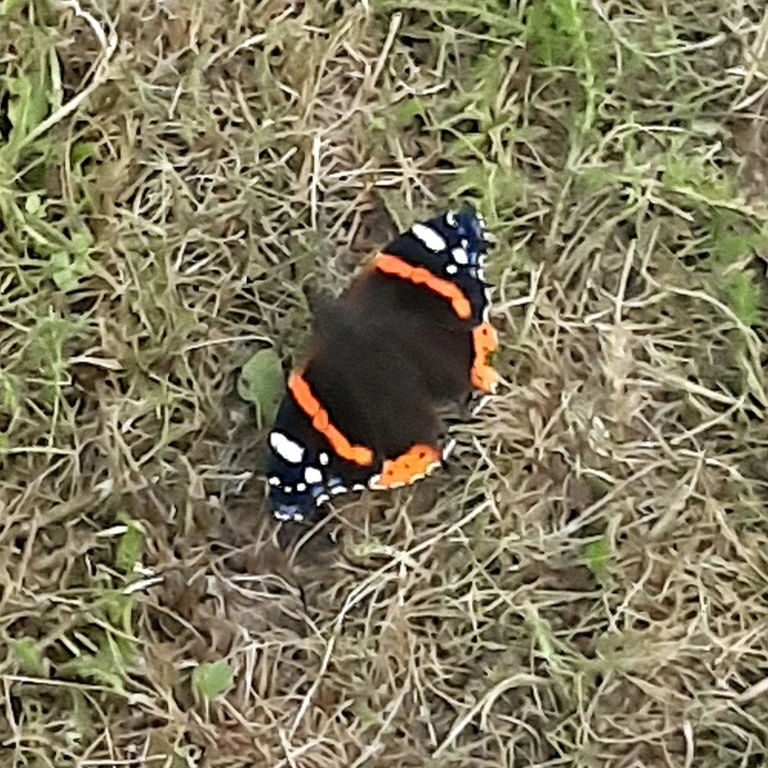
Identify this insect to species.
Vanessa atalanta
